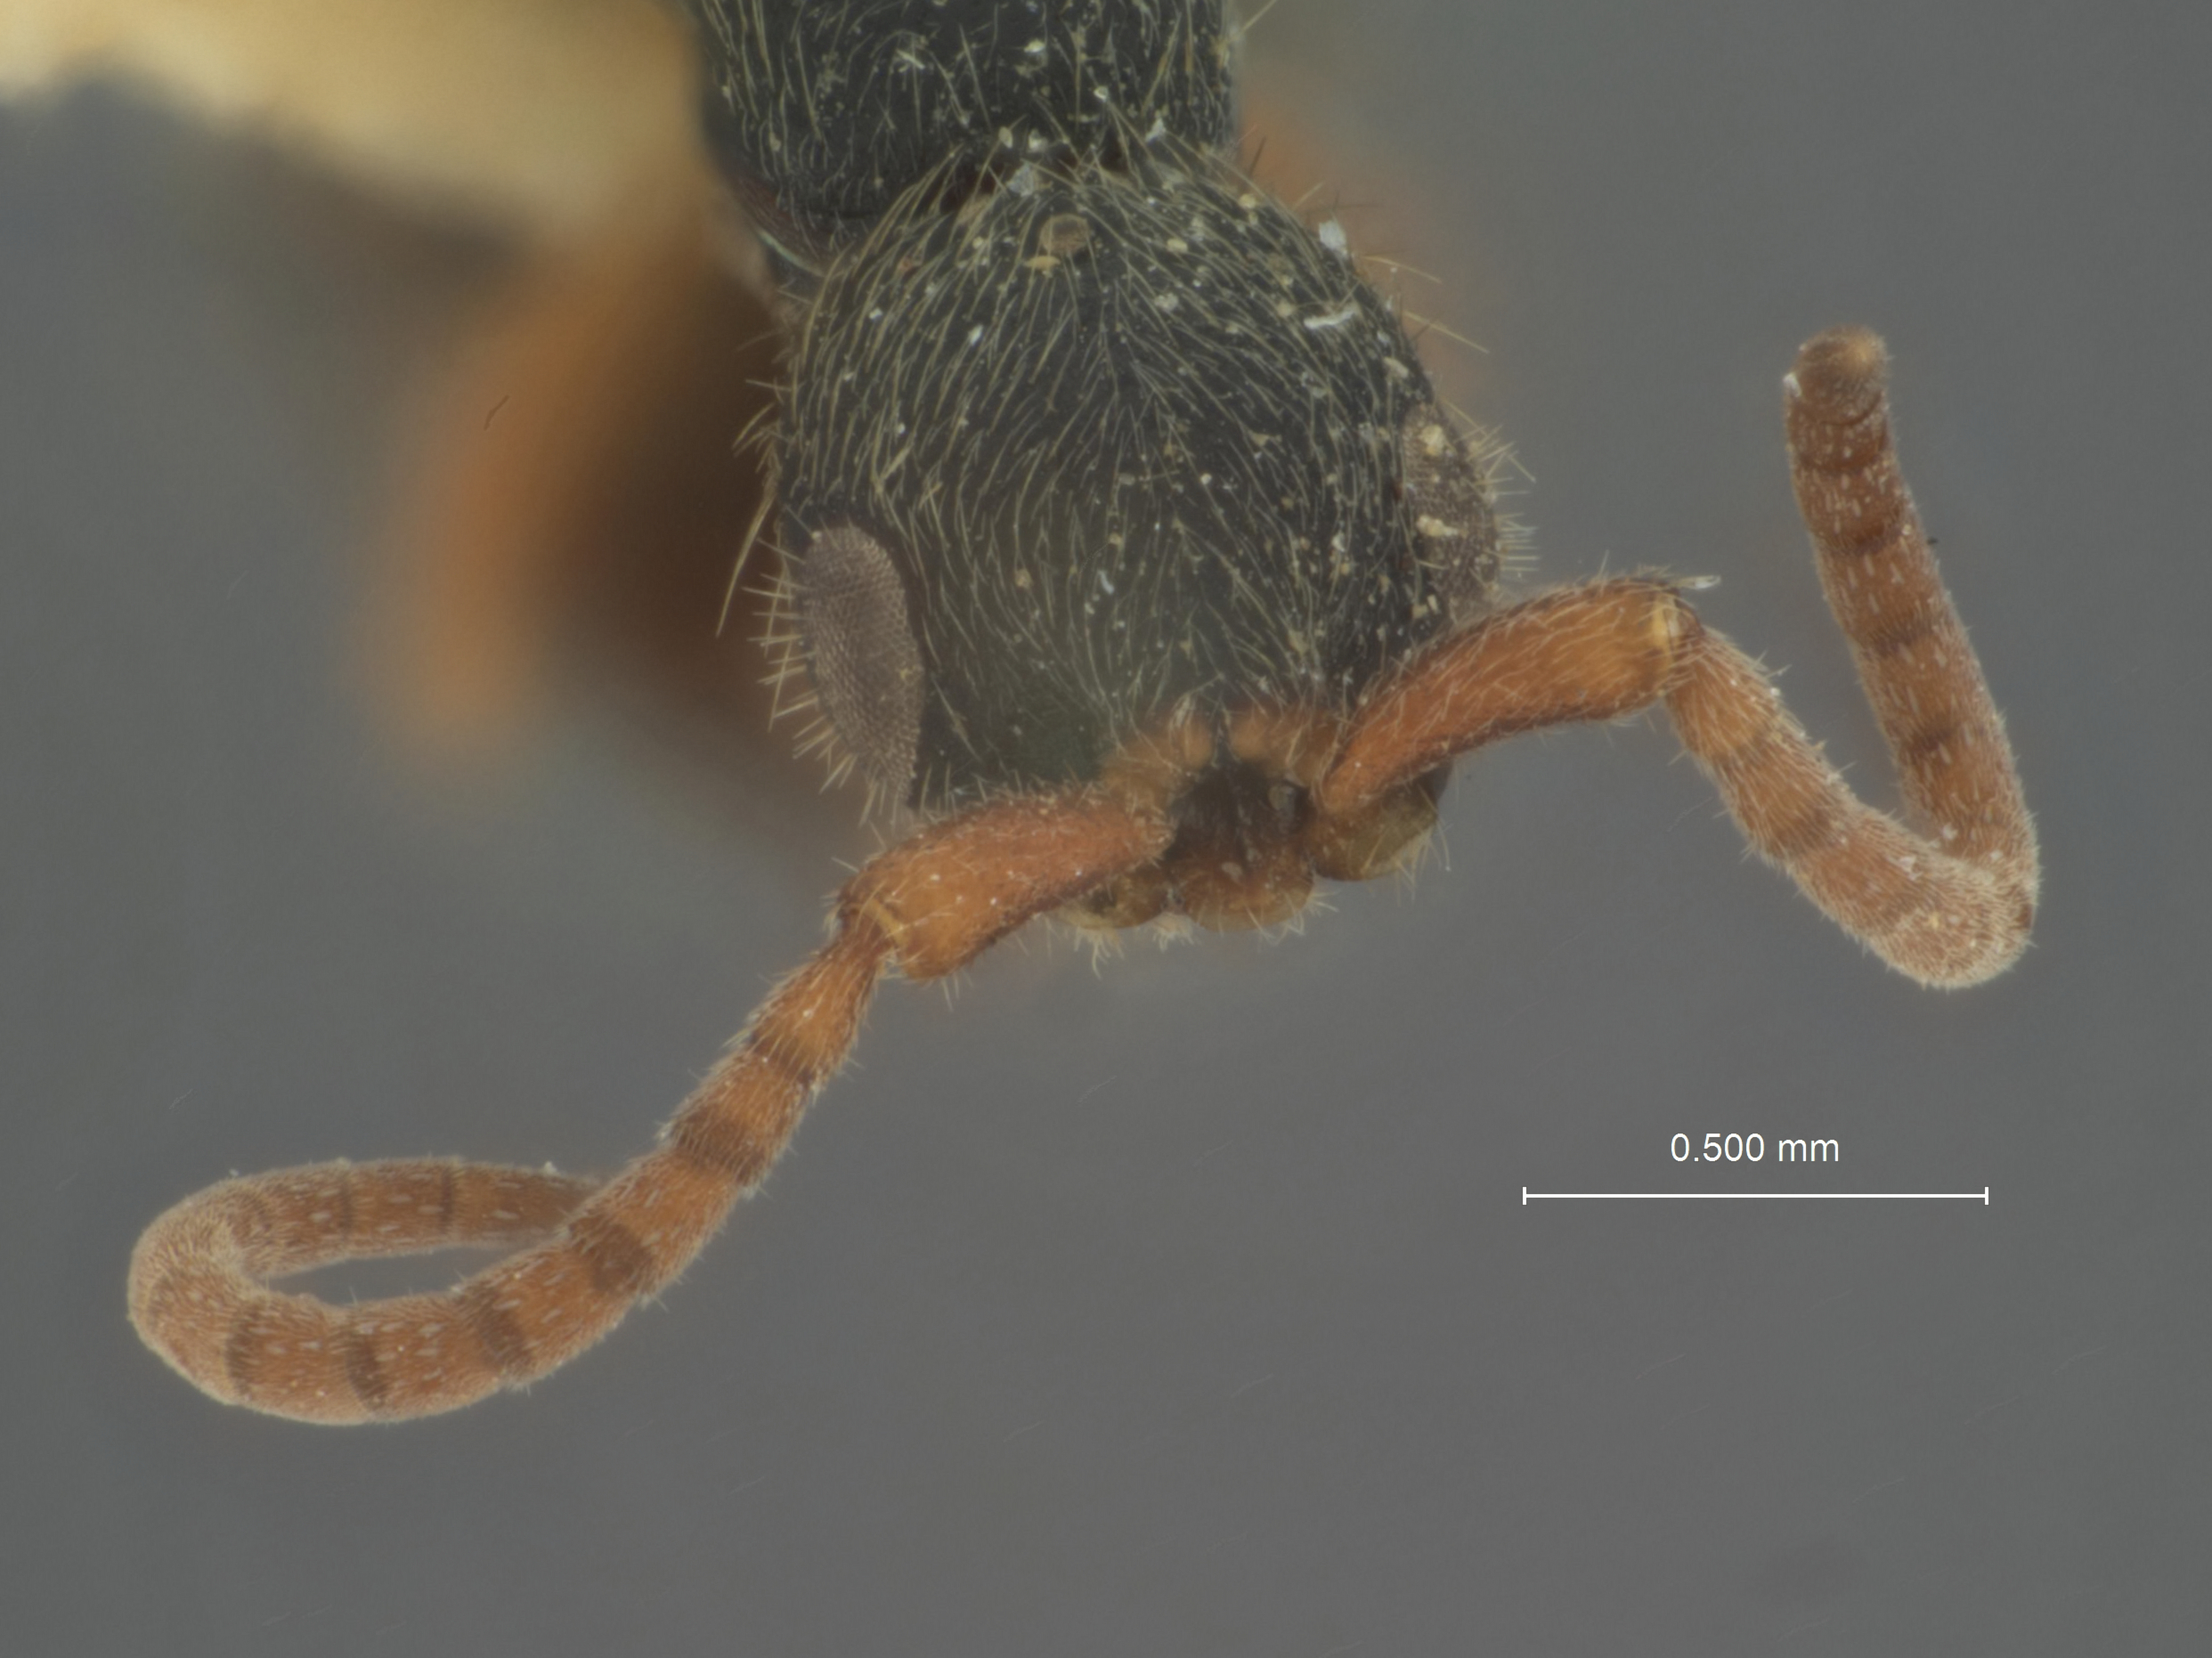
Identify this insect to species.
Holepyris scorteus
